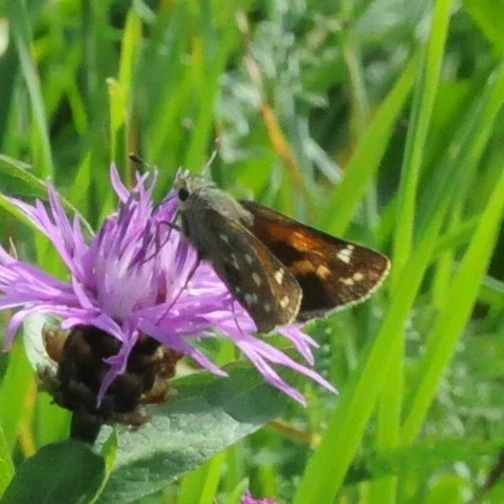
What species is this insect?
Hesperia comma
